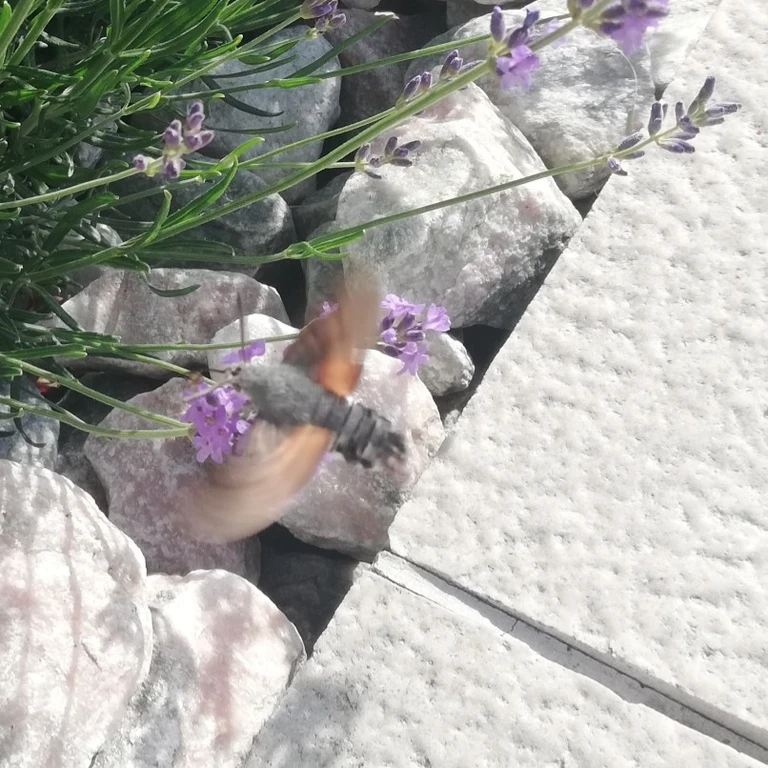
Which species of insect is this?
Macroglossum stellatarum
